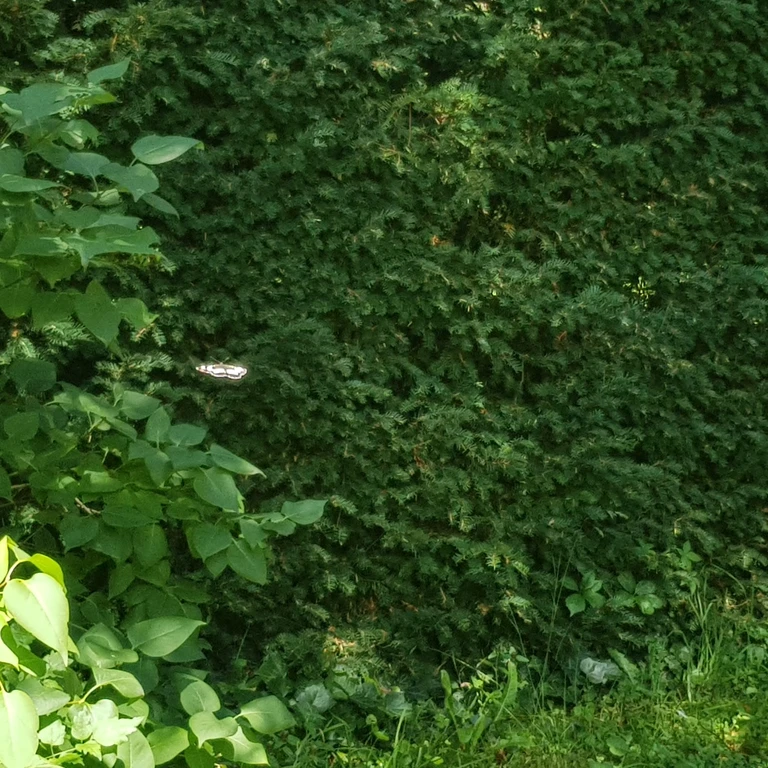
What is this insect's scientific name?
Neptis rivularis
